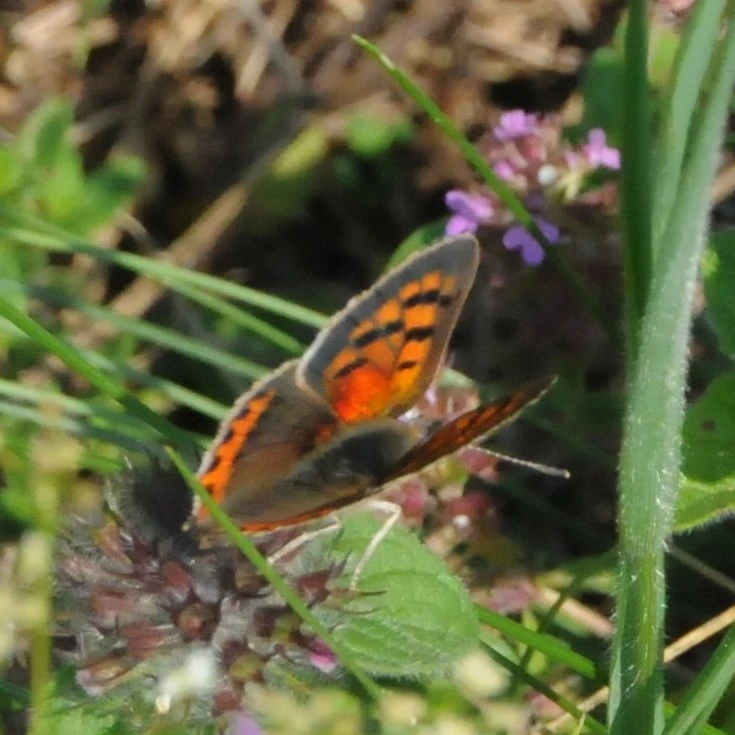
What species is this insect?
Lycaena phlaeas
